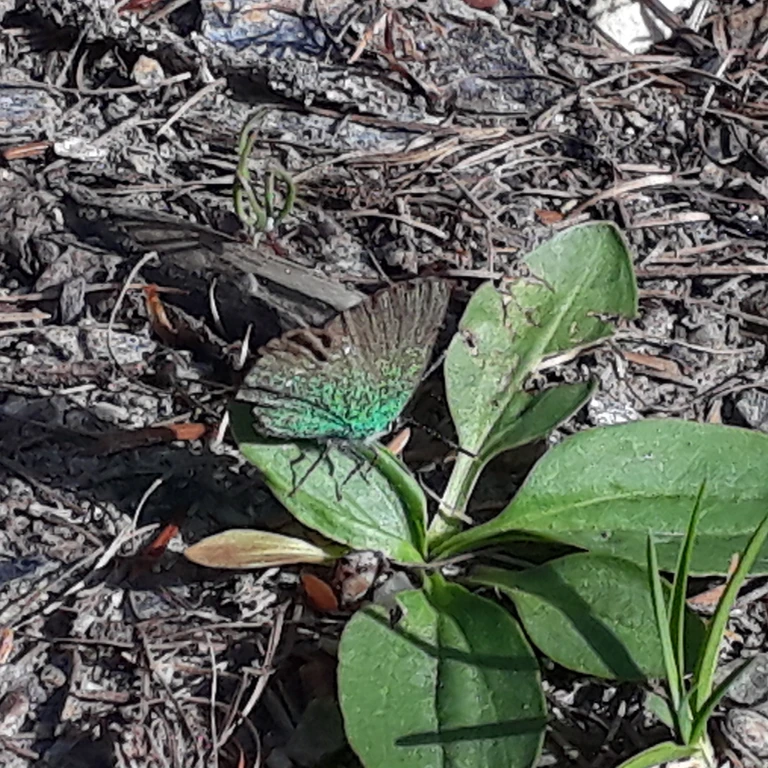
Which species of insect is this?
Callophrys rubi
